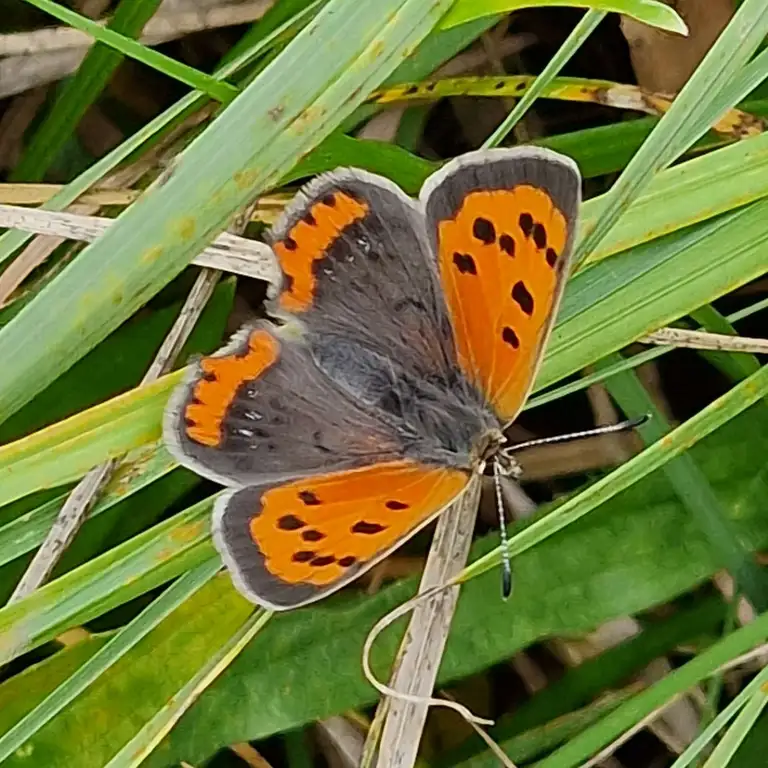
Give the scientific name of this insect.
Lycaena phlaeas
